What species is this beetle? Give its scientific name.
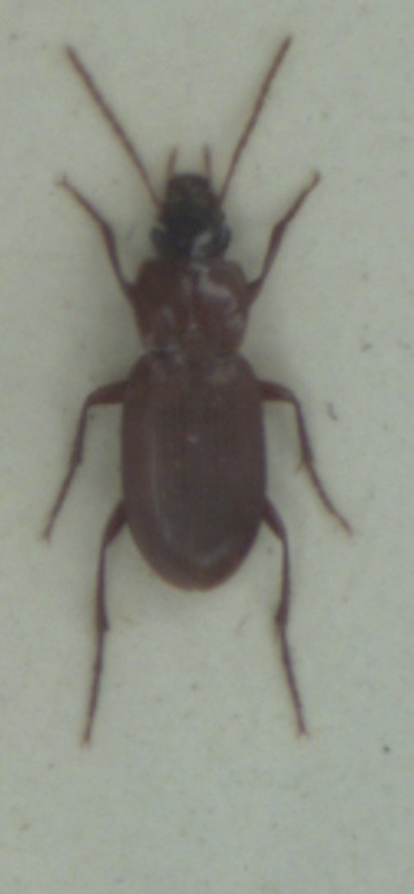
Platyderus depressus
